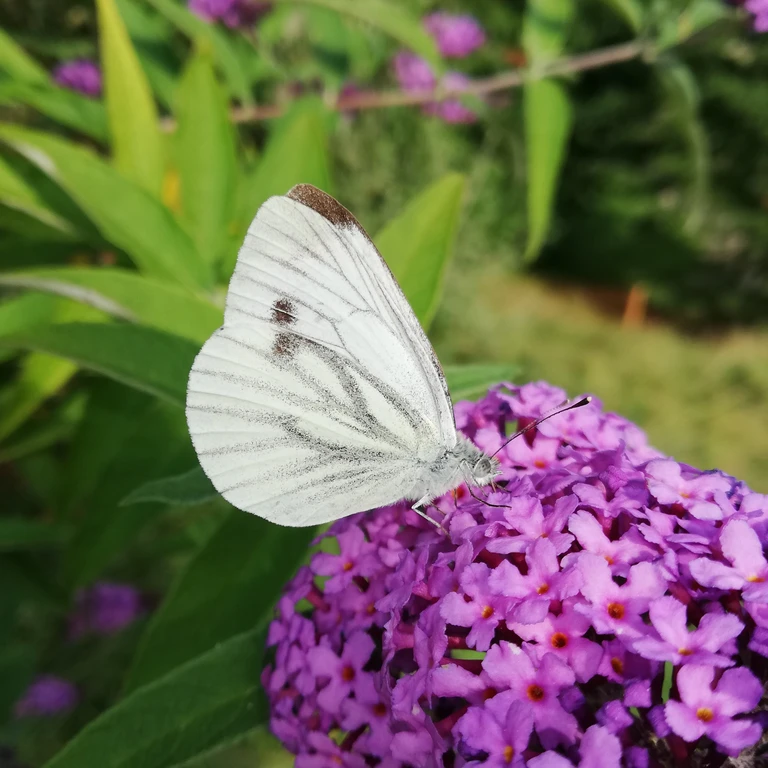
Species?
Pieris napi
